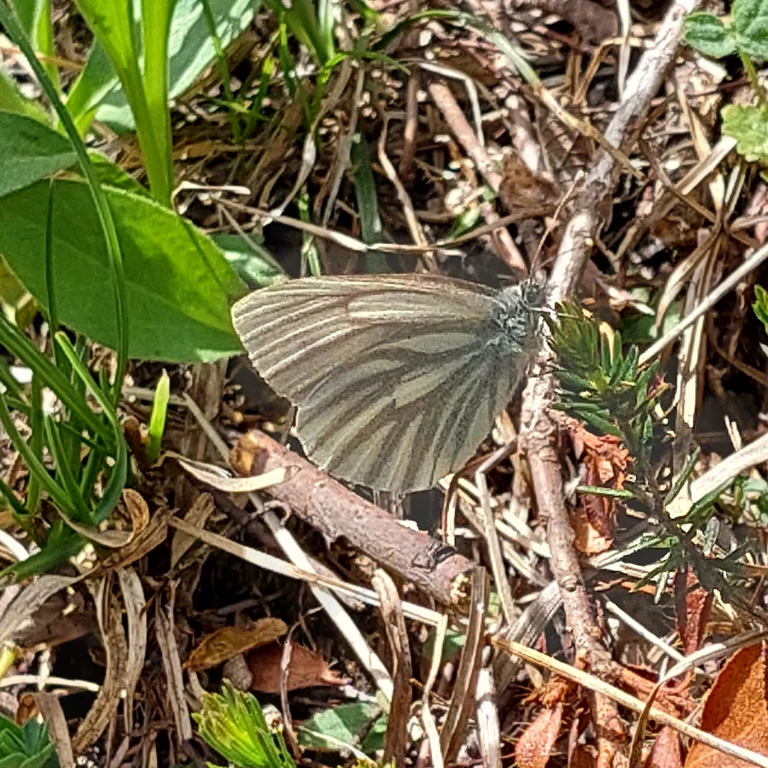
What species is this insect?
Pieris bryoniae
